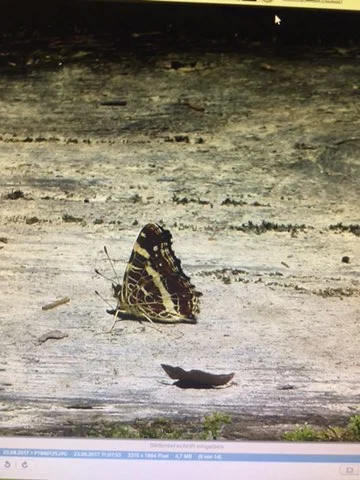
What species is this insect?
Araschnia levana
